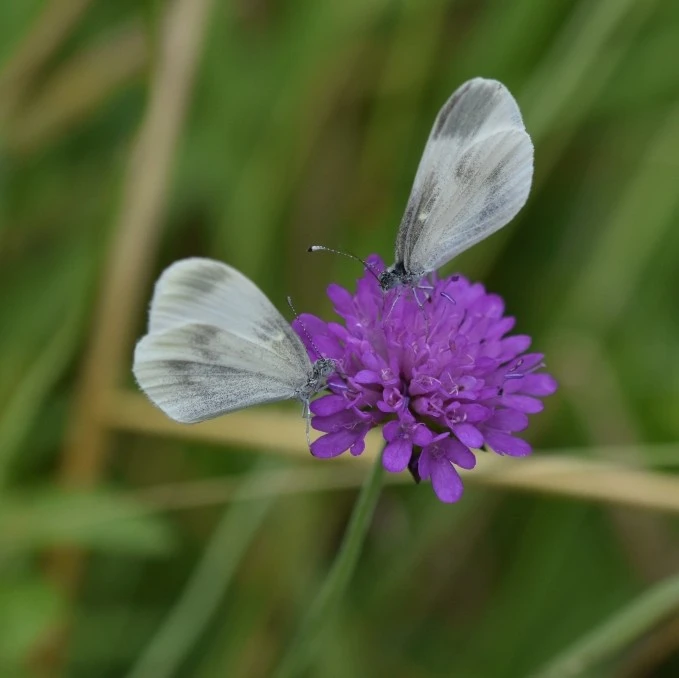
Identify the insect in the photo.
Leptidea sinapis/juvernica
